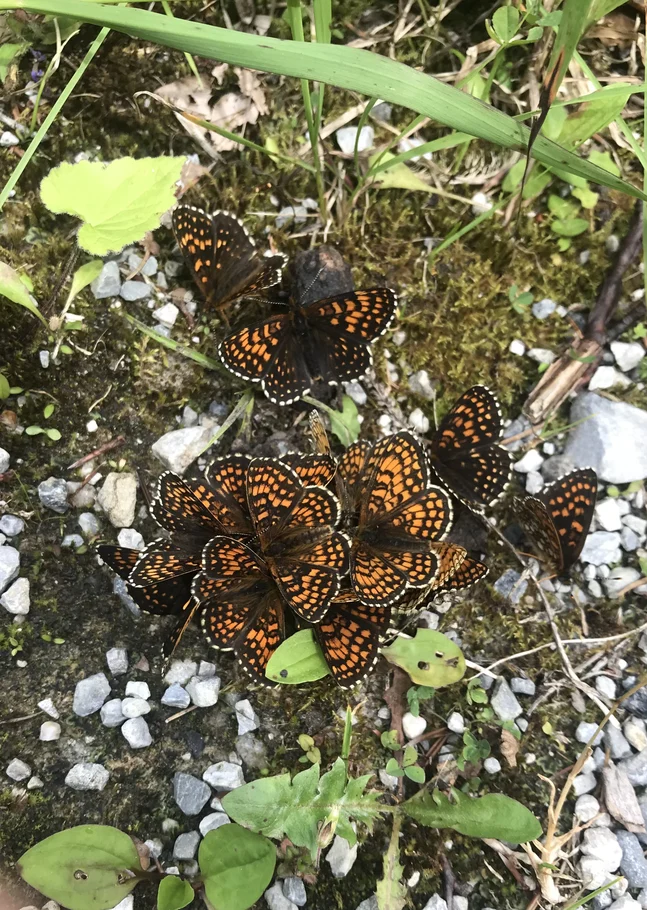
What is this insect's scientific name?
Melitaea diamina
